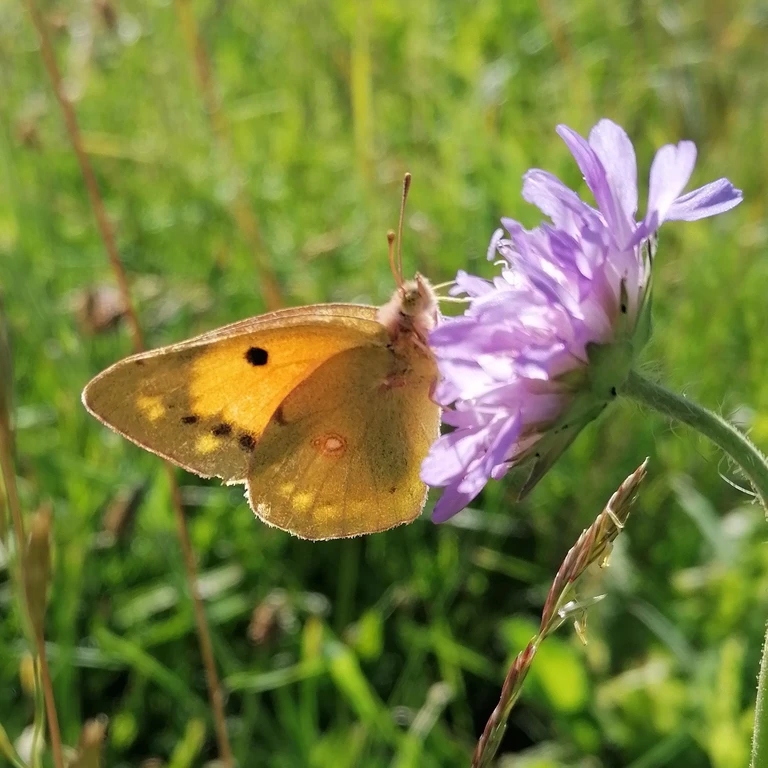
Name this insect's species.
Colias croceus
